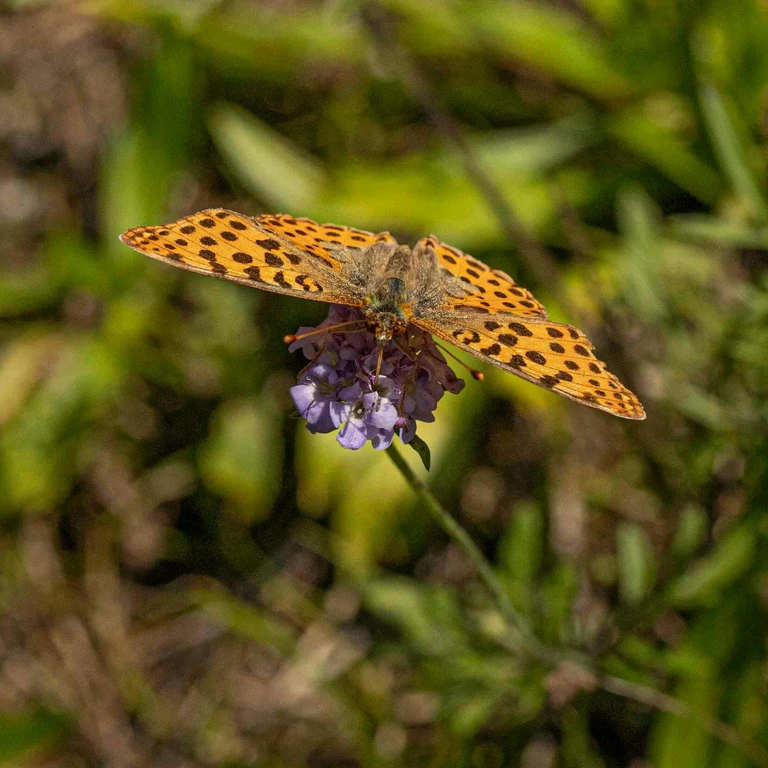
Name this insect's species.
Issoria lathonia
